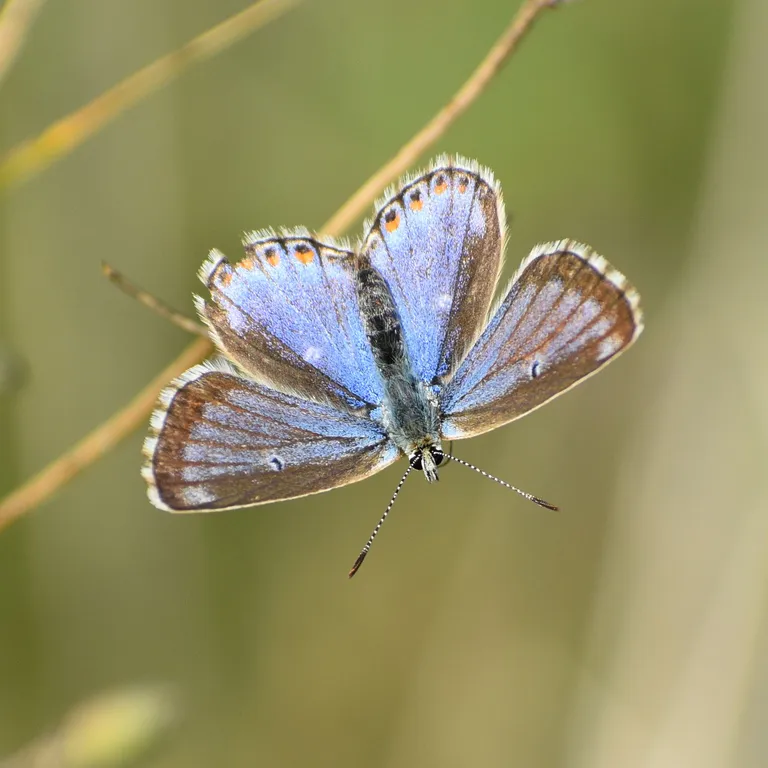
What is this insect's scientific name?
Lysandra bellargus
